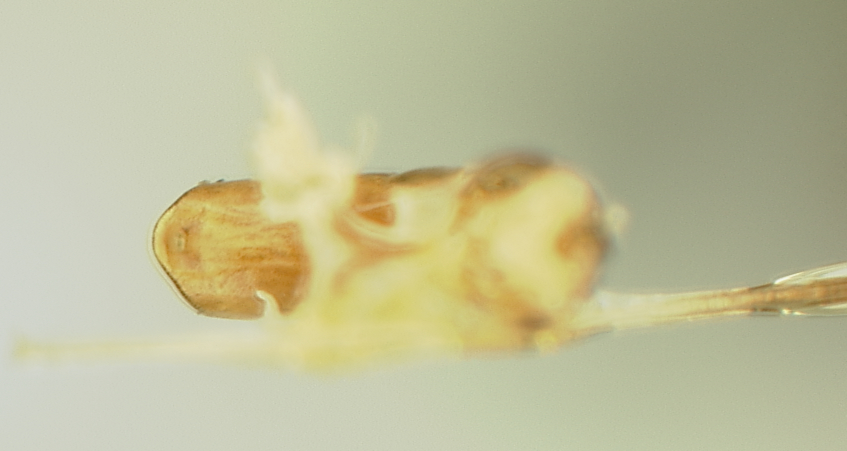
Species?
Strabala rufa
